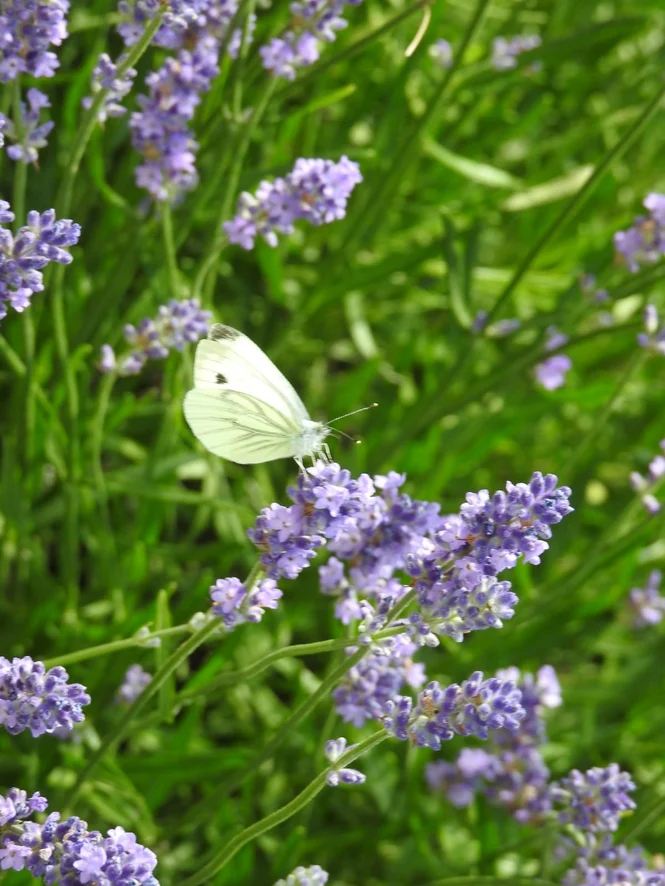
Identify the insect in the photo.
Pieris napi
